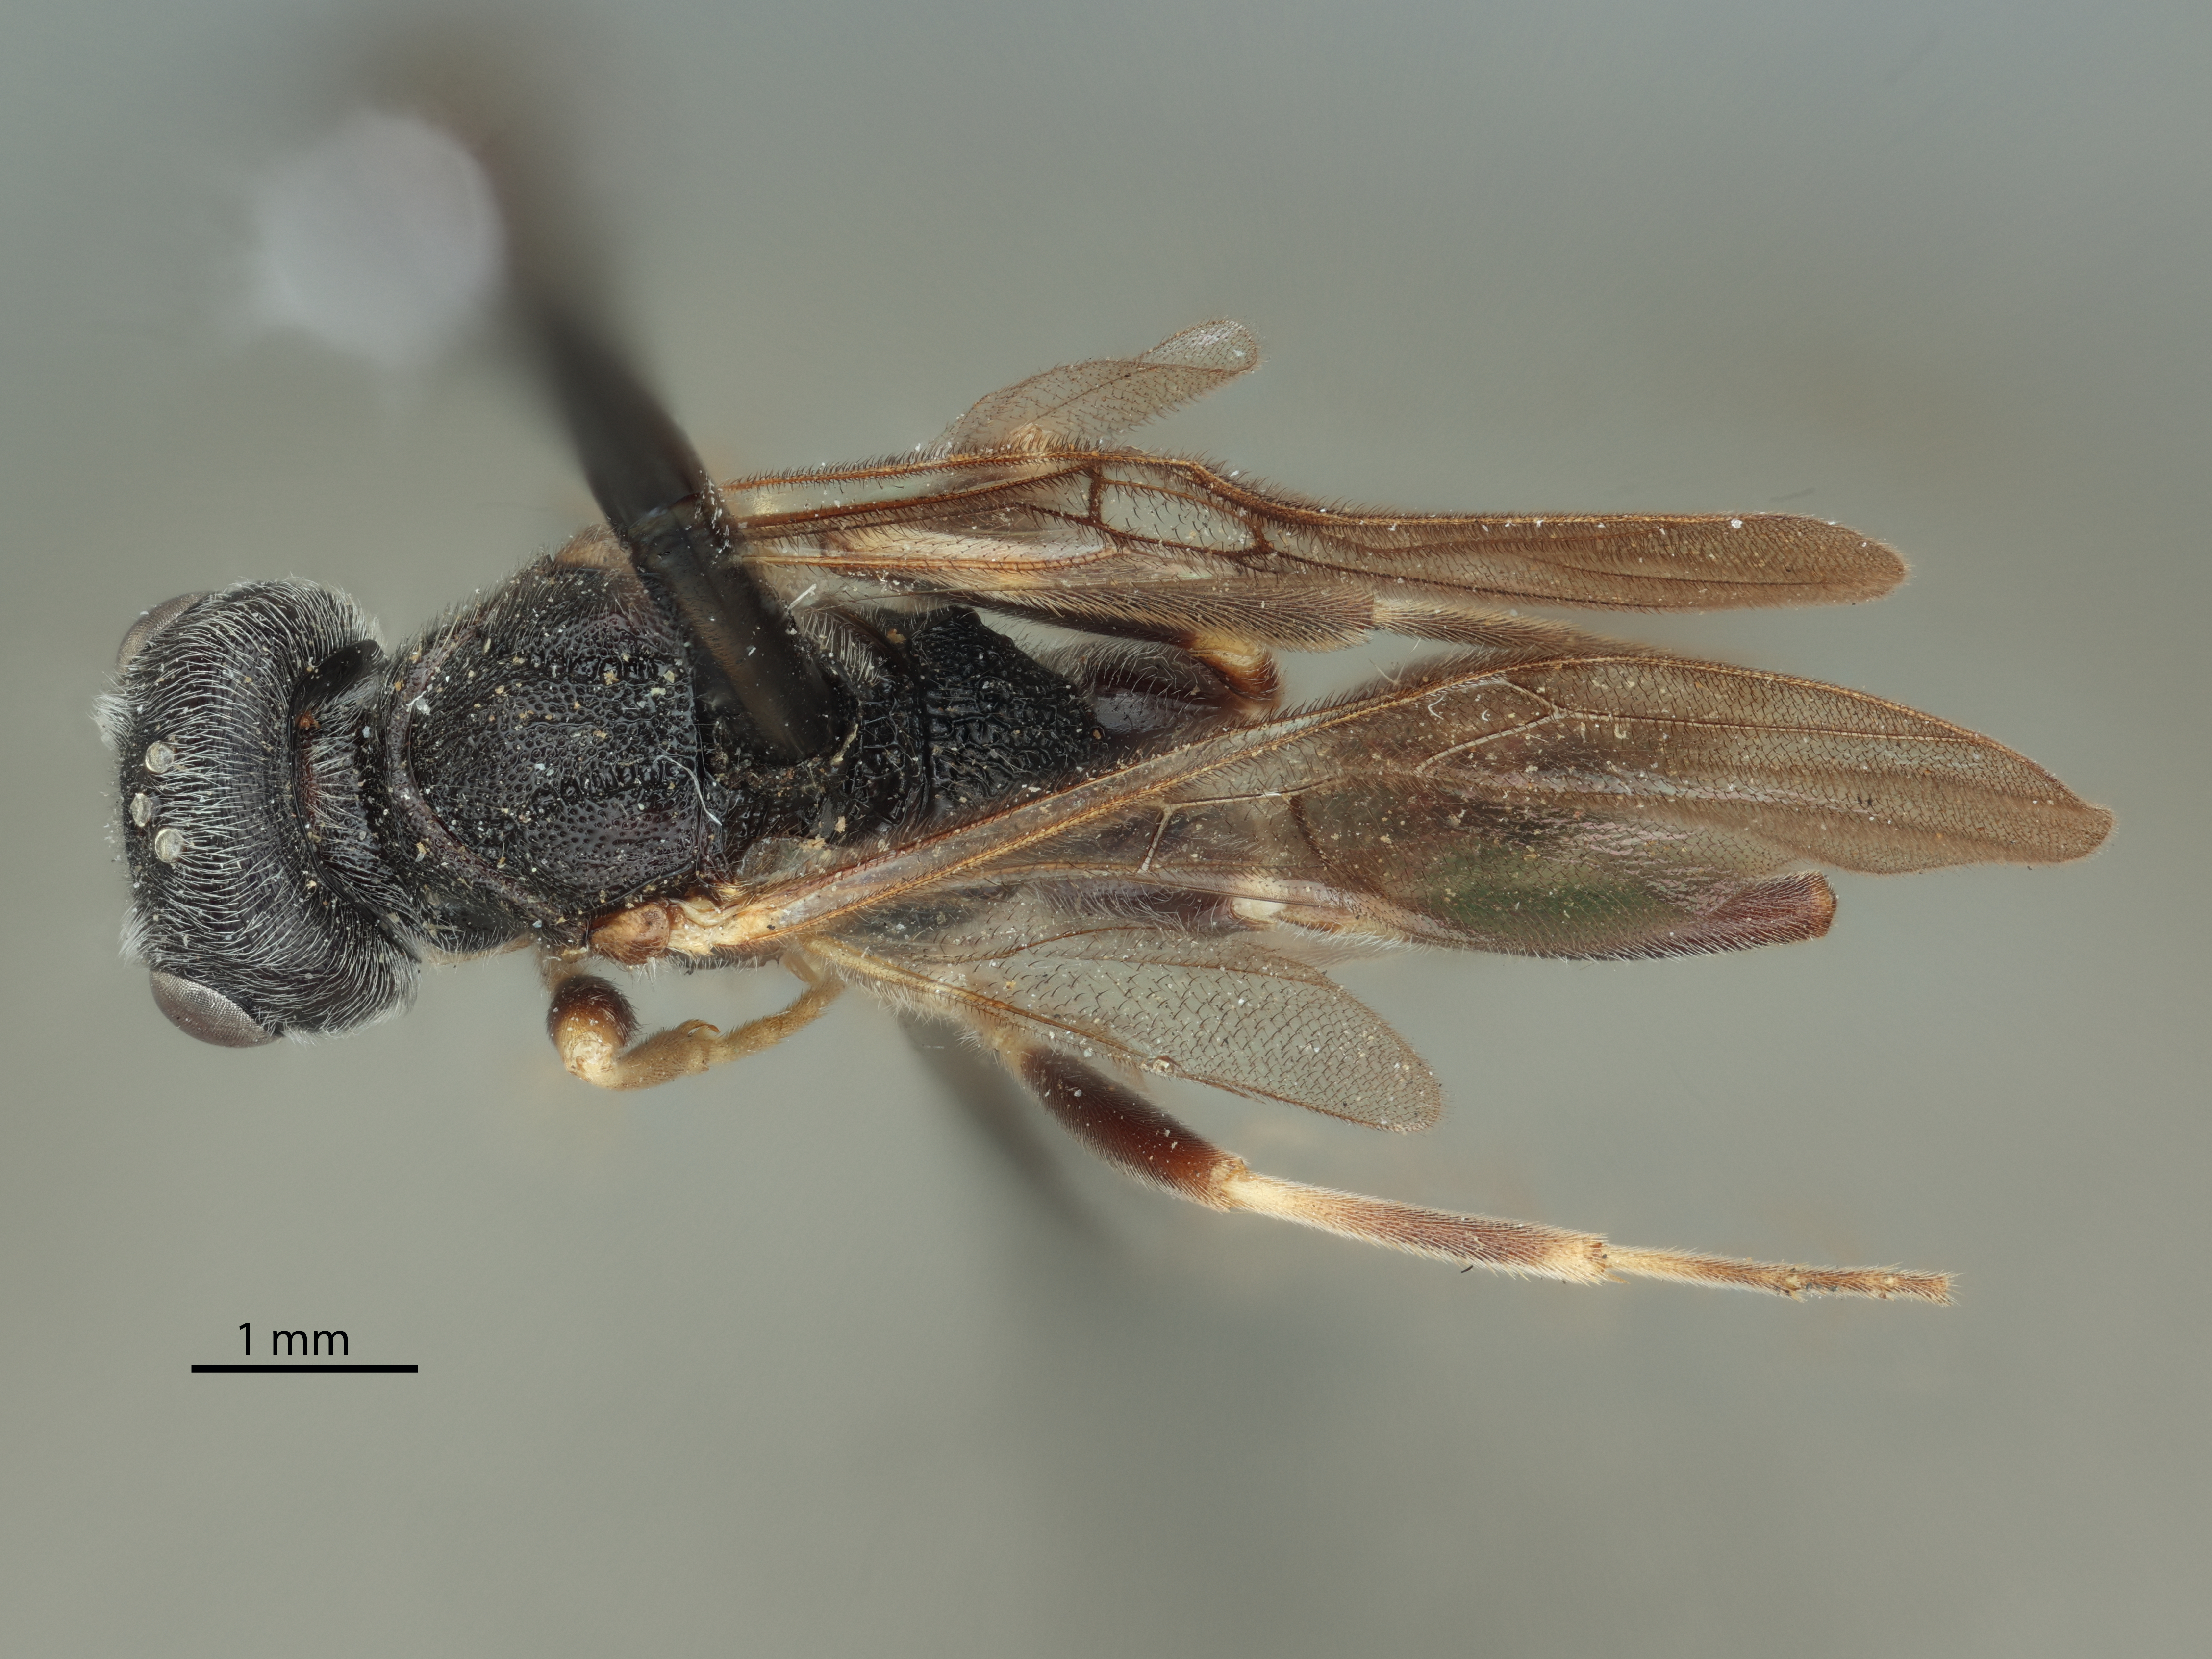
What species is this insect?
Ropronia garmani
